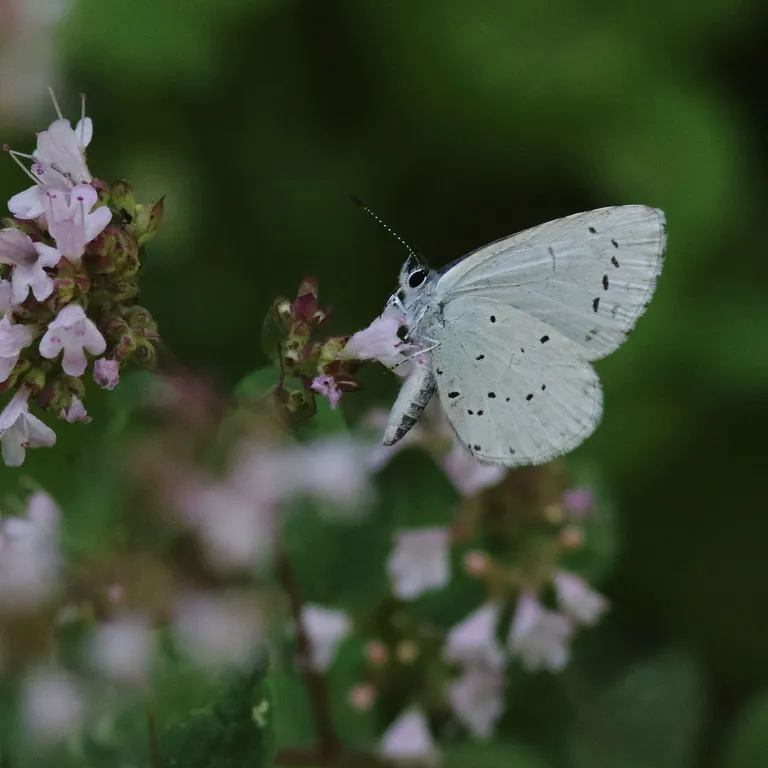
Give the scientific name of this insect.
Celastrina argiolus
